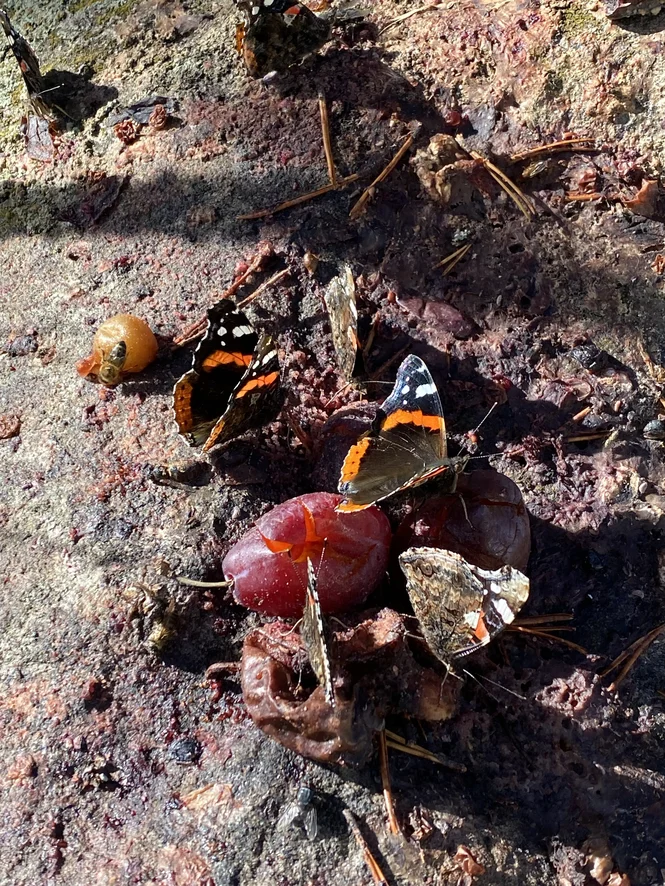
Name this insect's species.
Vanessa atalanta
